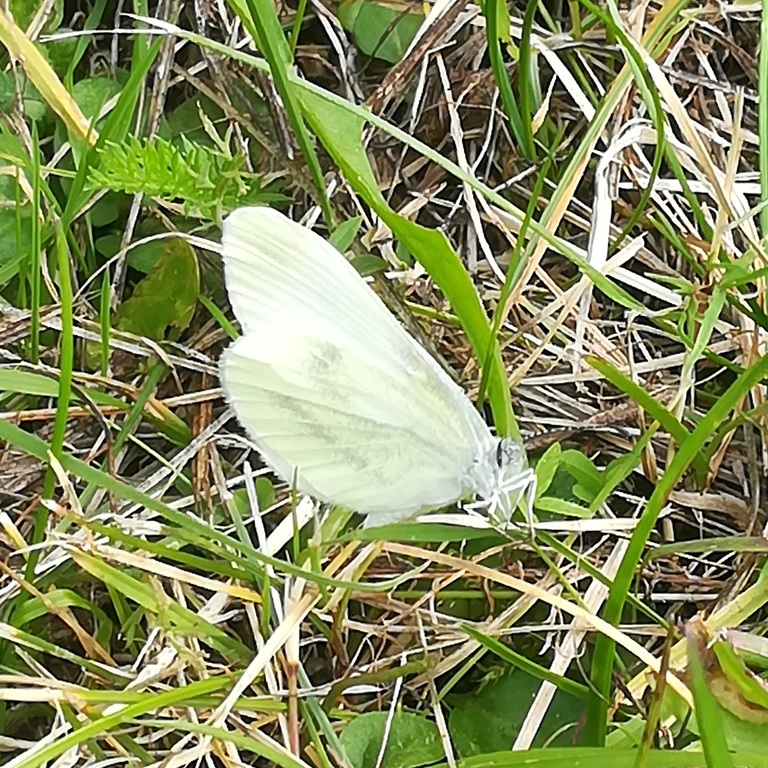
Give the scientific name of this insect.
Leptidea sinapis/juvernica
